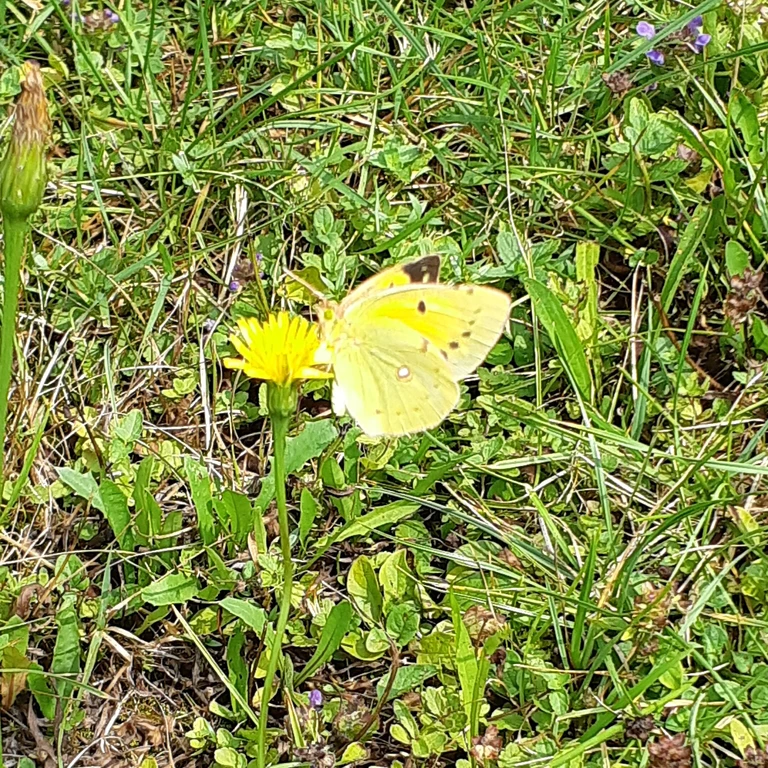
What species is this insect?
Colias croceus
